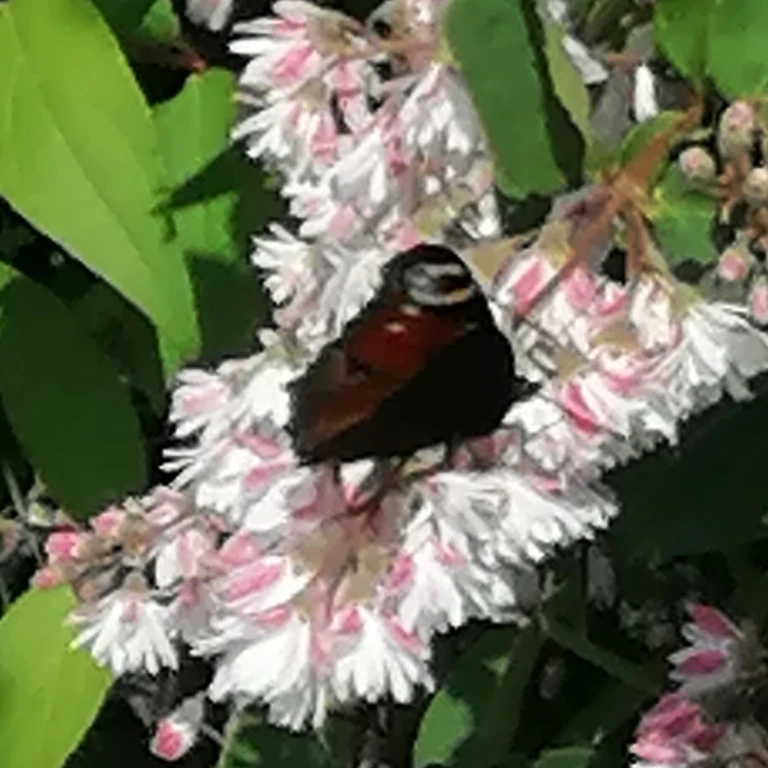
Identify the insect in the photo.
Aglais io
